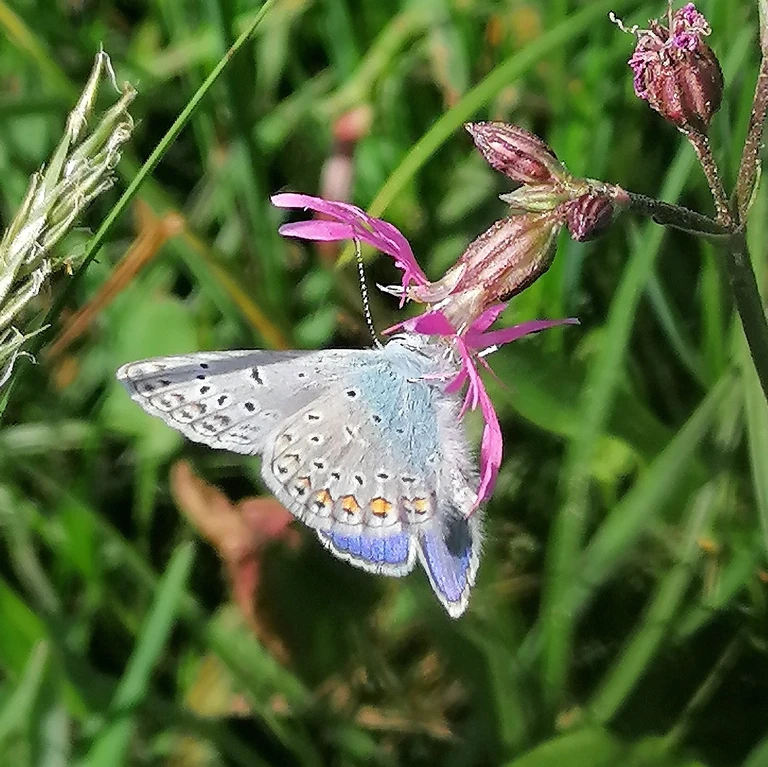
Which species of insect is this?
Polyommatus icarus
